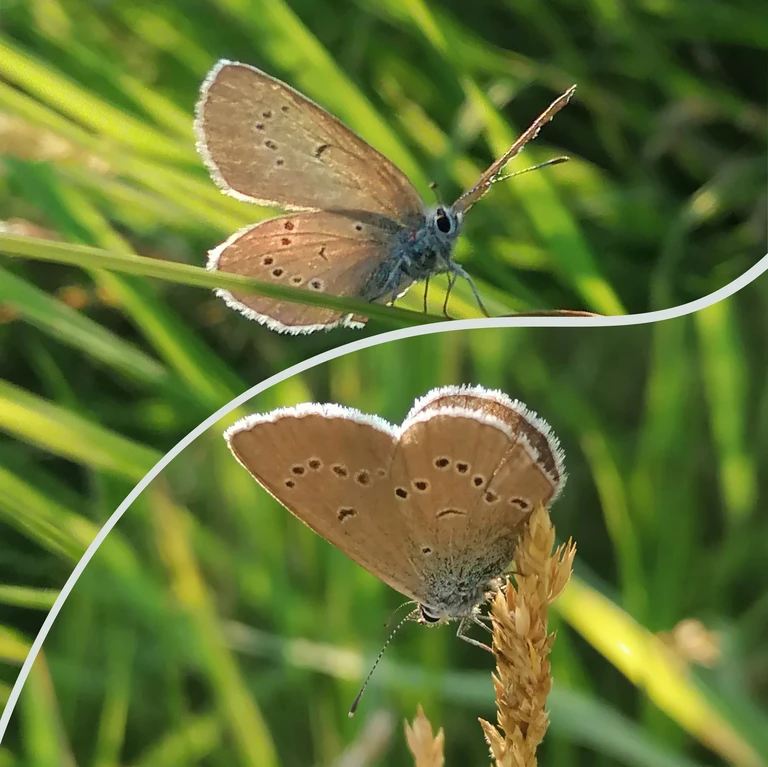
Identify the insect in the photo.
Cyaniris semiargus
